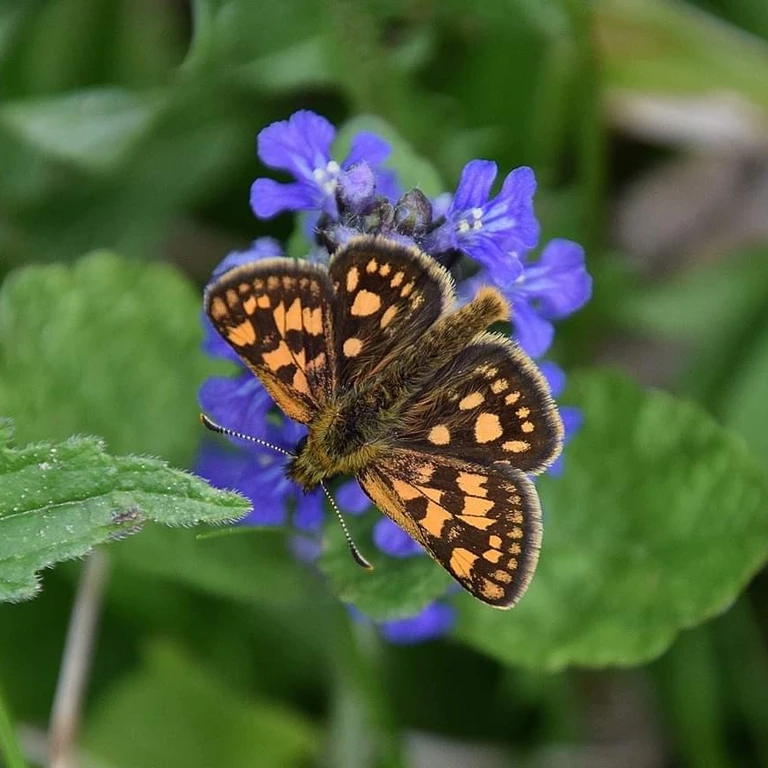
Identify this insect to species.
Carterocephalus palaemon
